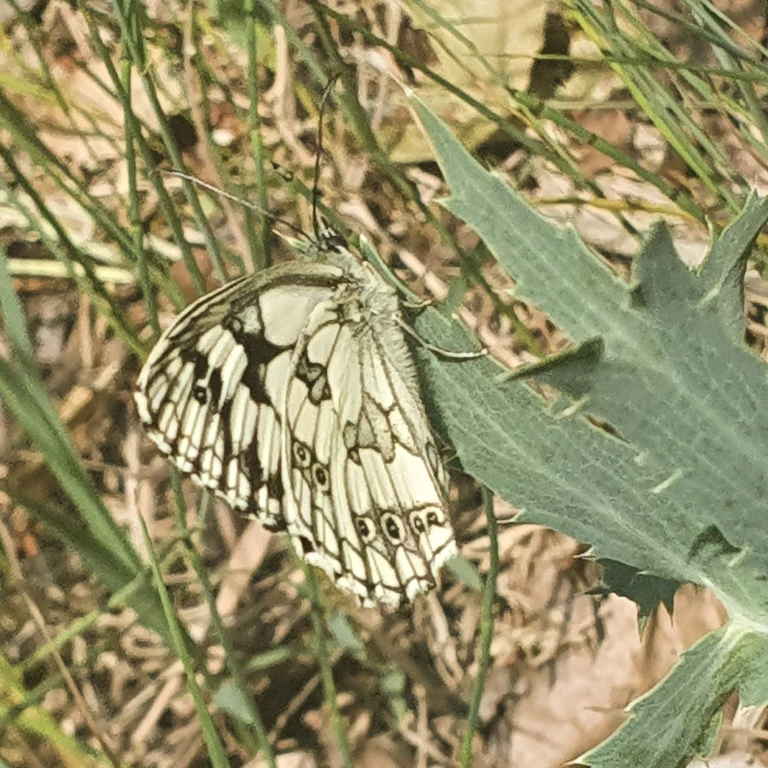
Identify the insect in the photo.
Melanargia galathea
